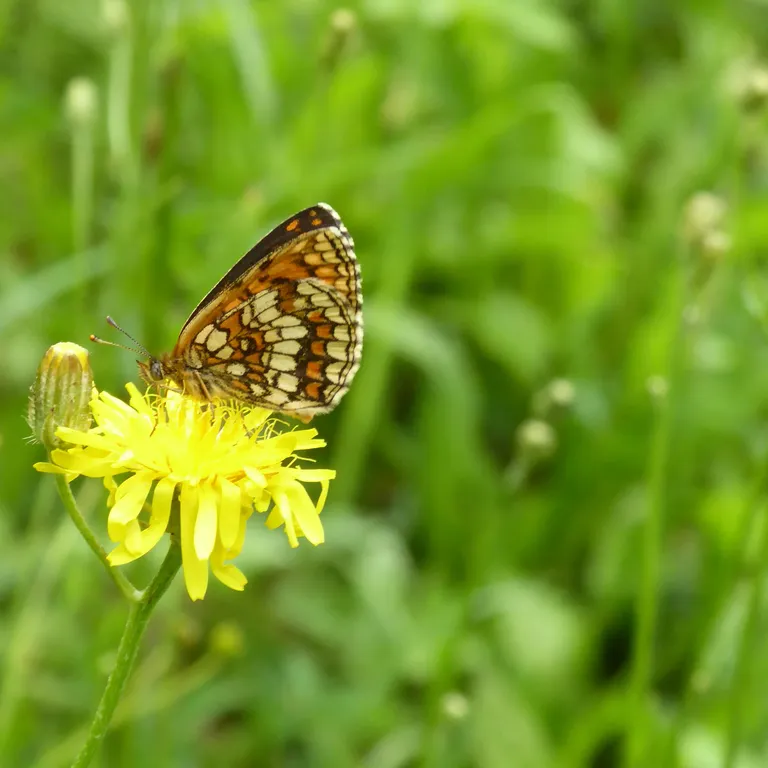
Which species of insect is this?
Melitaea athalia
